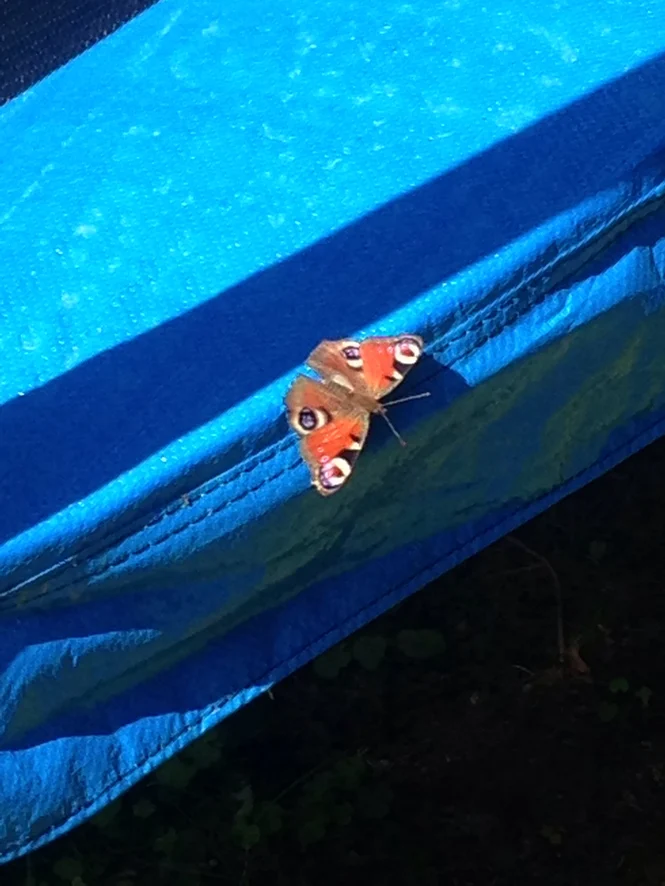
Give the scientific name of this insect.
Aglais io
